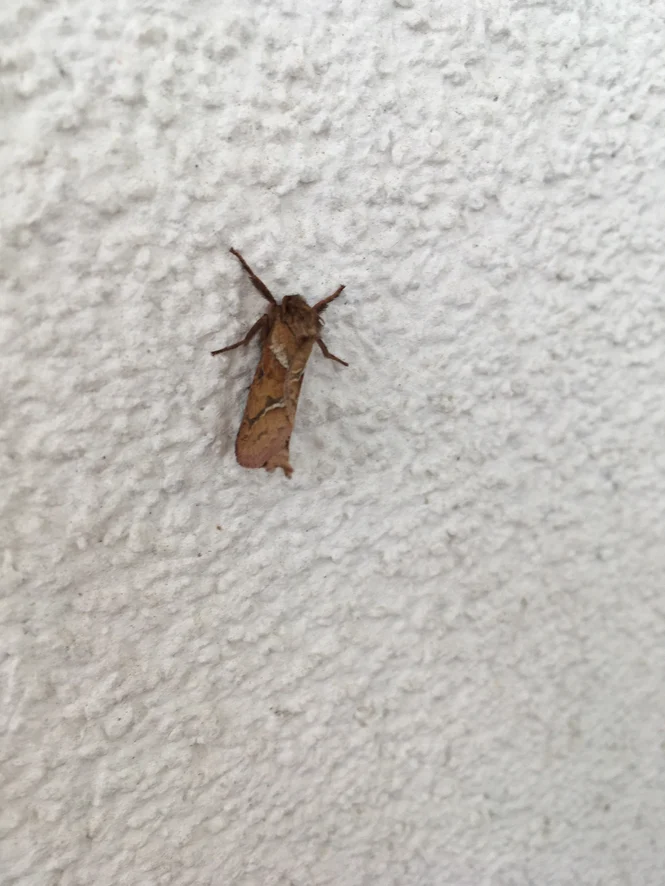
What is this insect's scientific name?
Triodia sylvina
